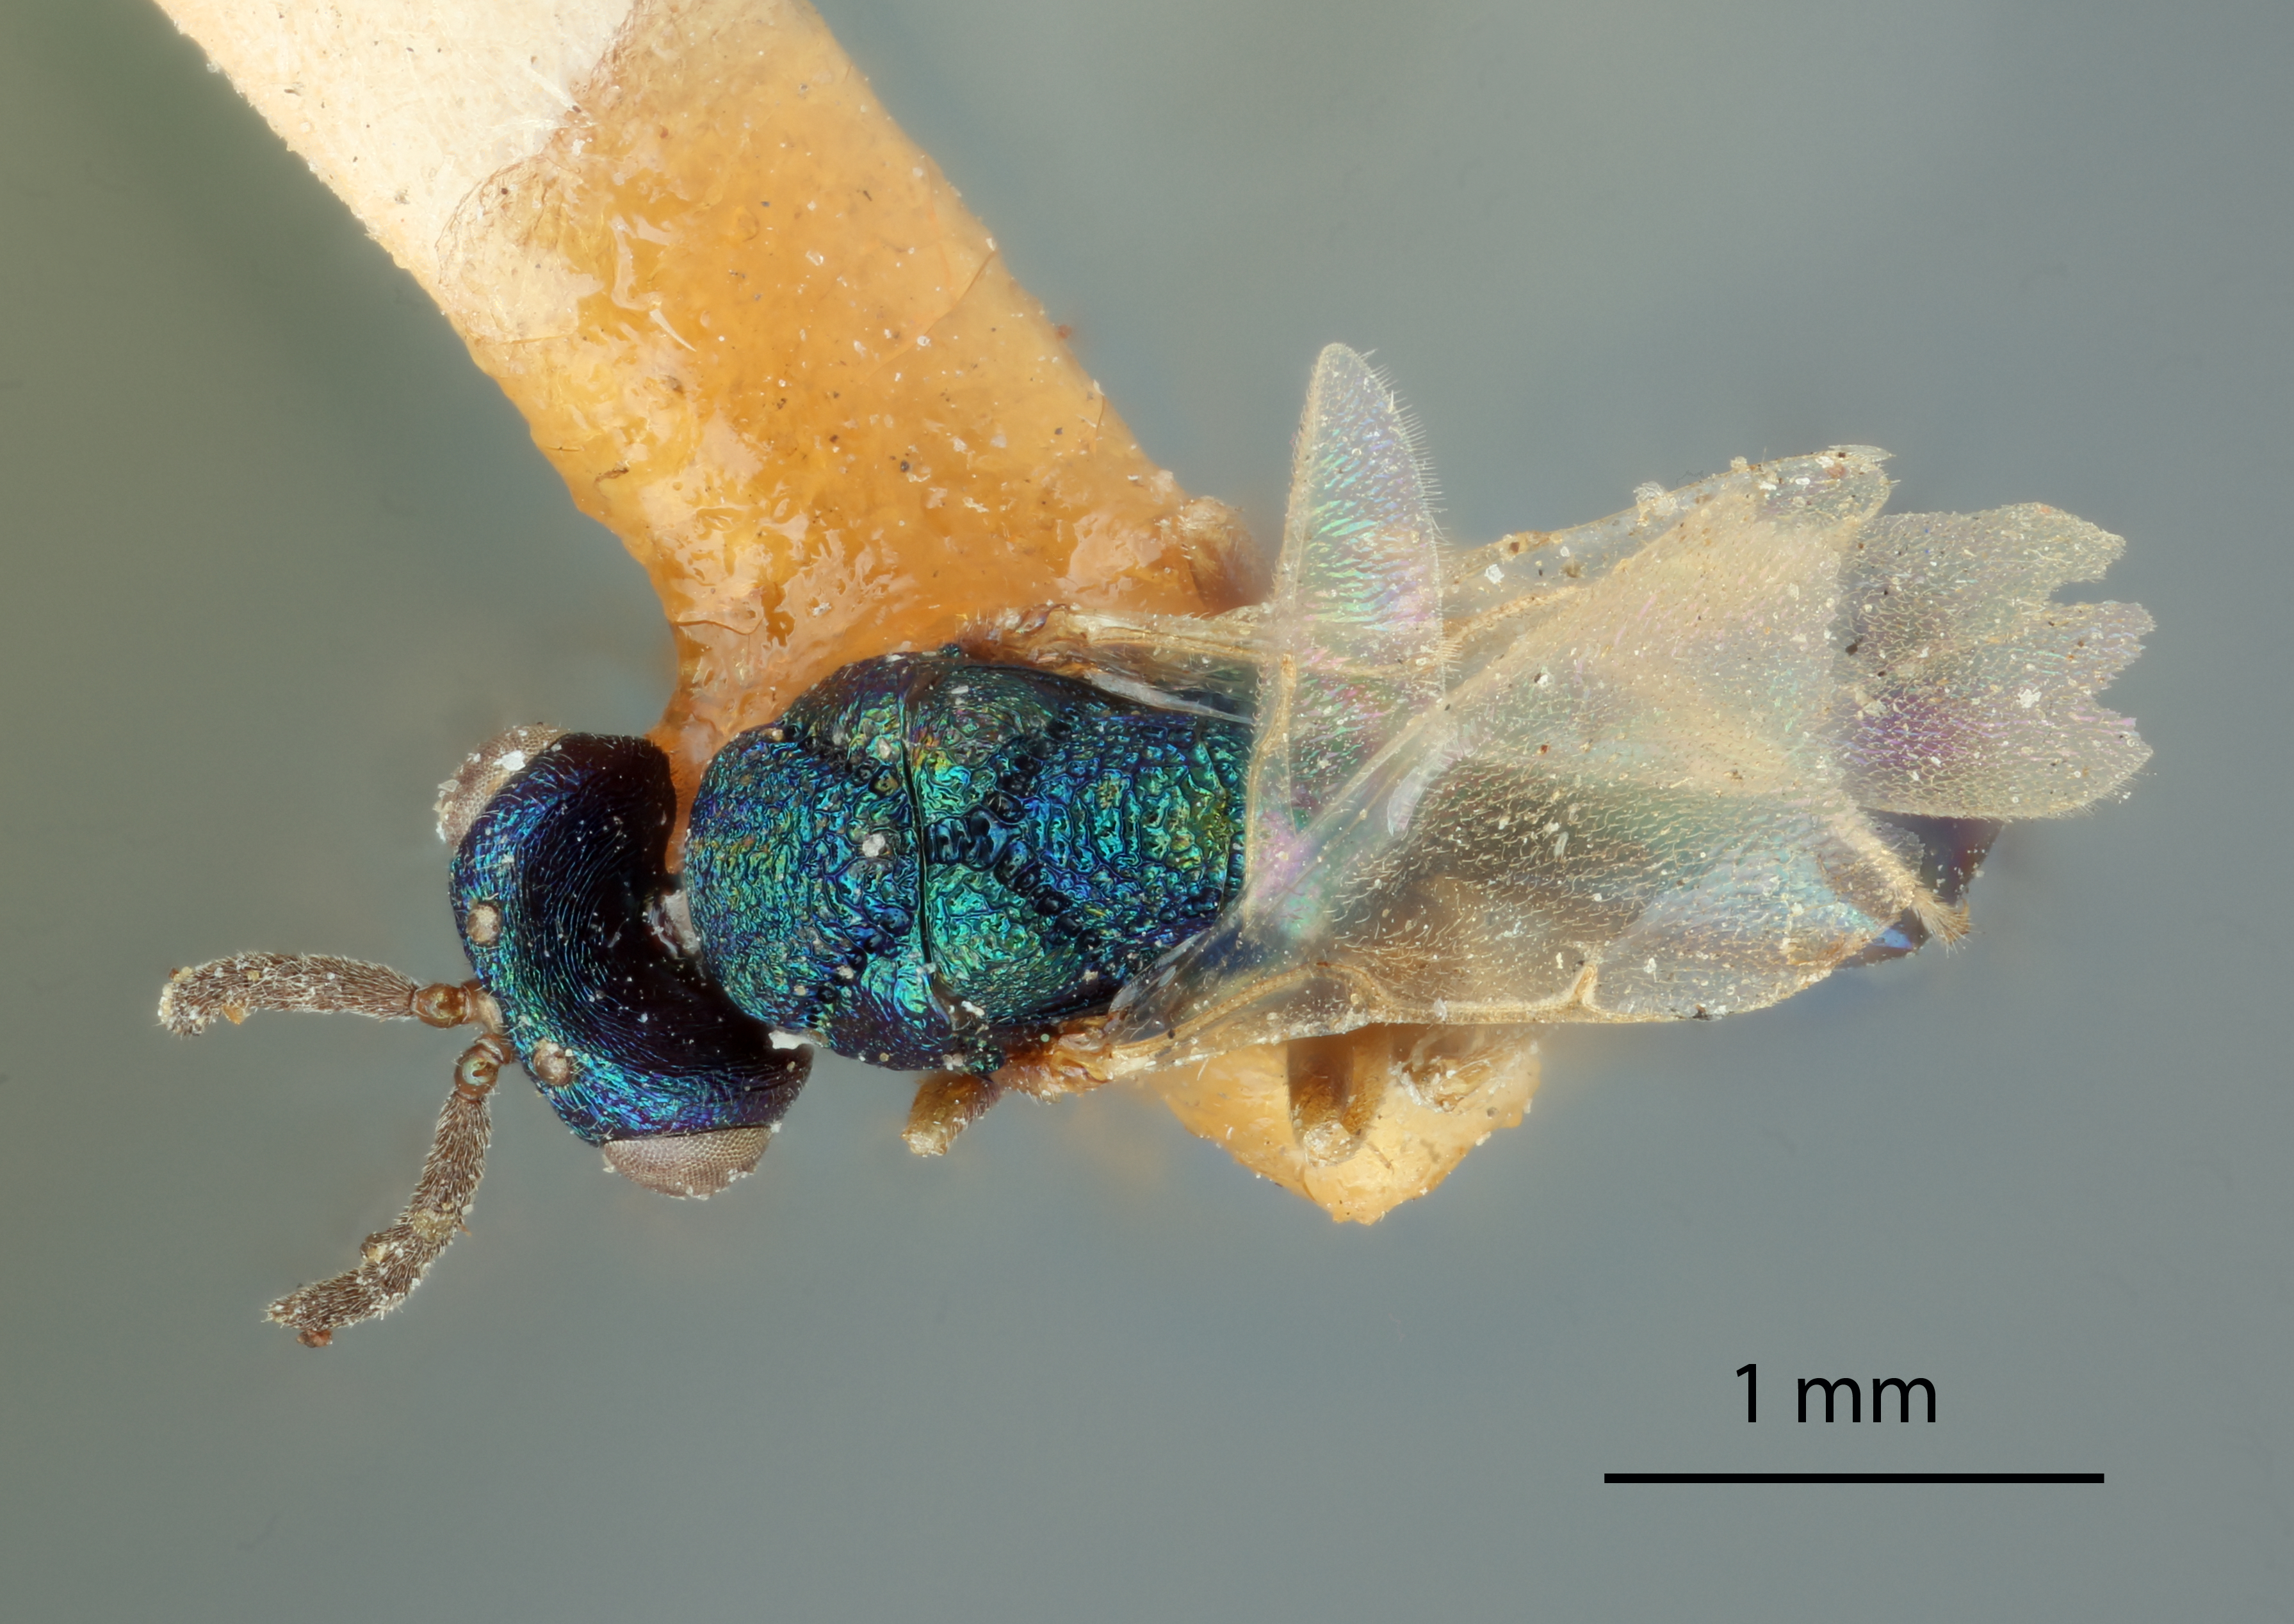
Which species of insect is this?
Orasema violacea
